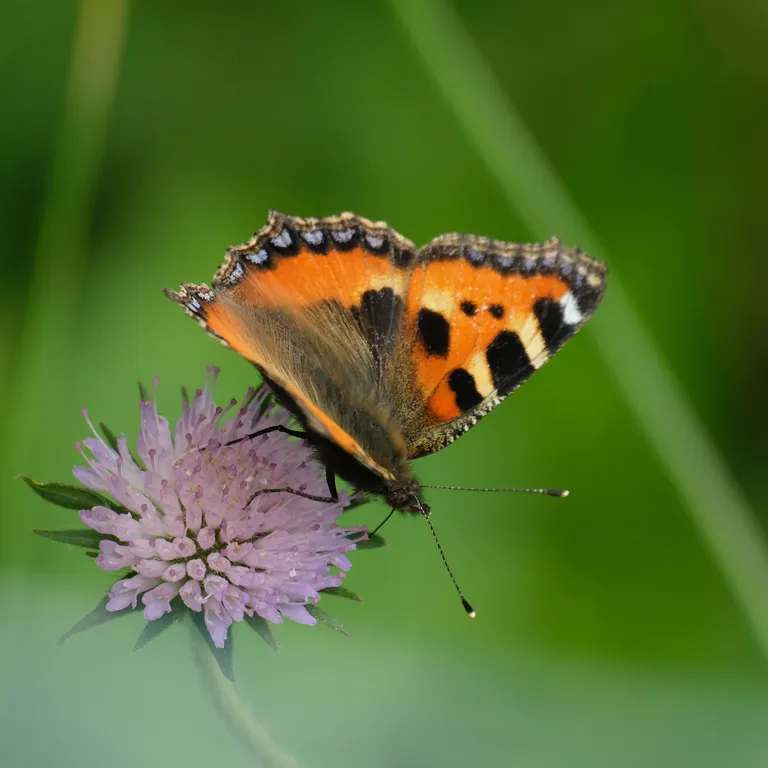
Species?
Aglais urticae
